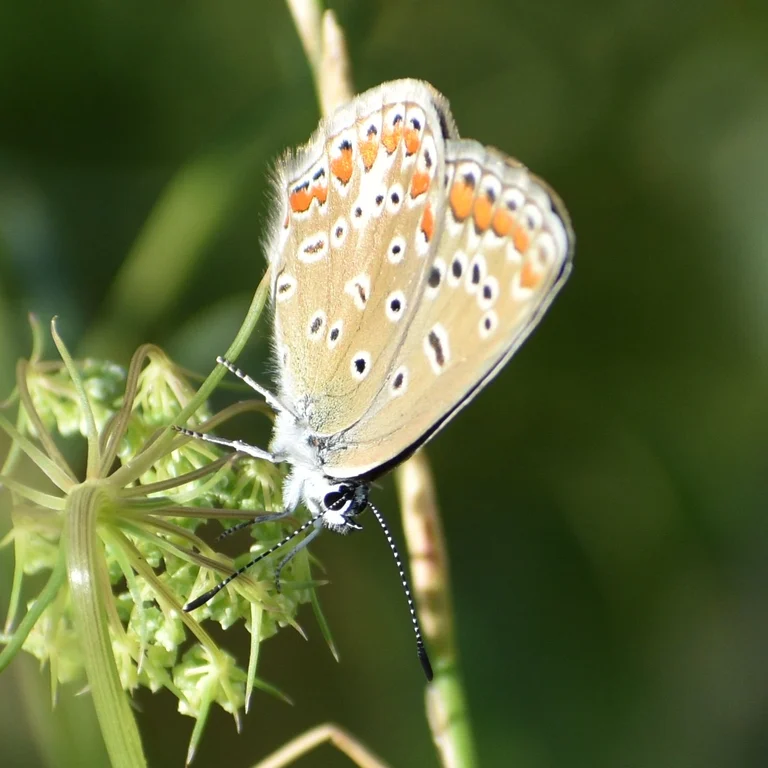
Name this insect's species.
Polyommatus icarus
